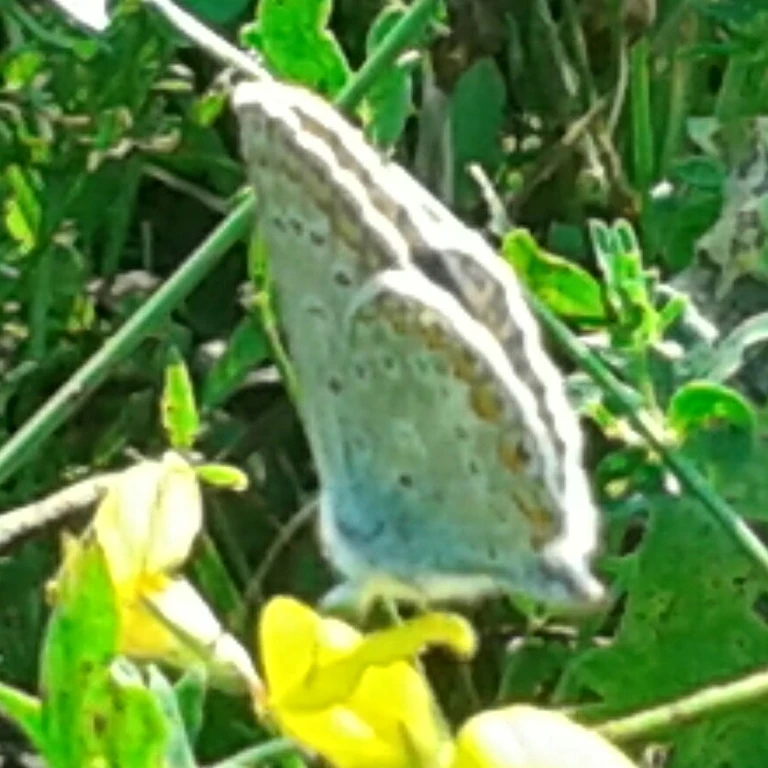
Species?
Polyommatus icarus
